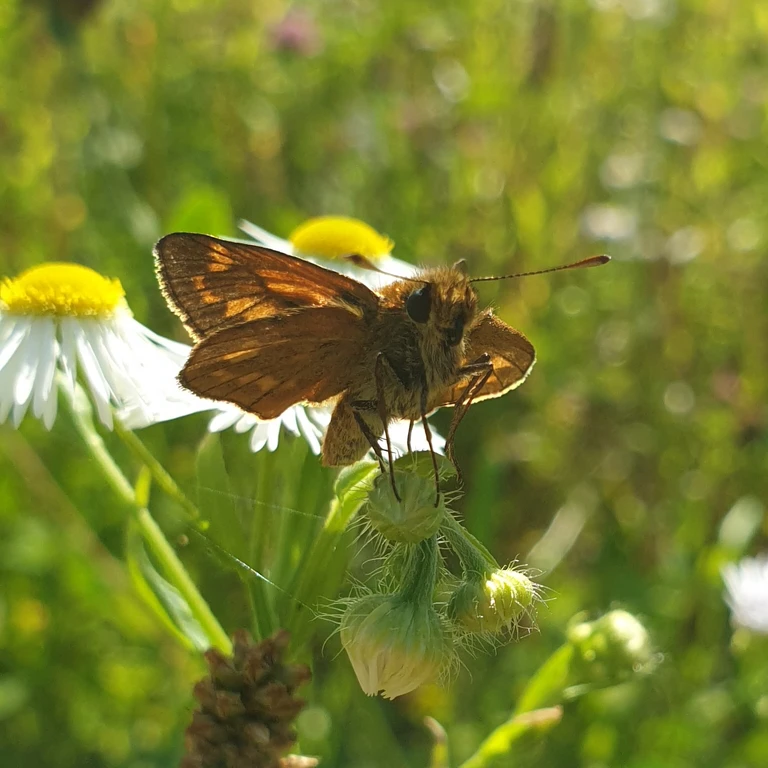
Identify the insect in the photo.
Ochlodes sylvanus (also Ochlodes venata)
